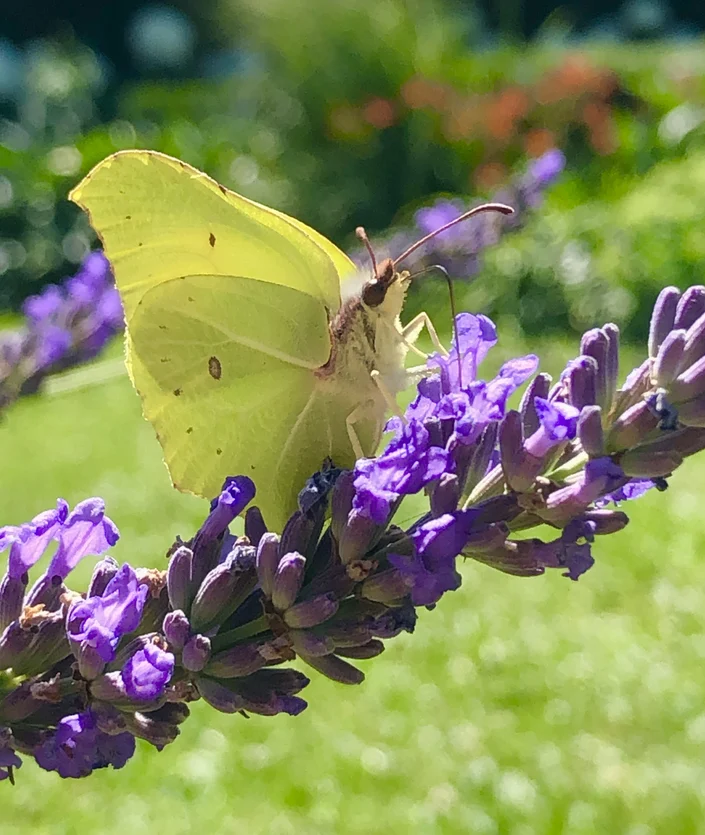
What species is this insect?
Gonepteryx rhamni
